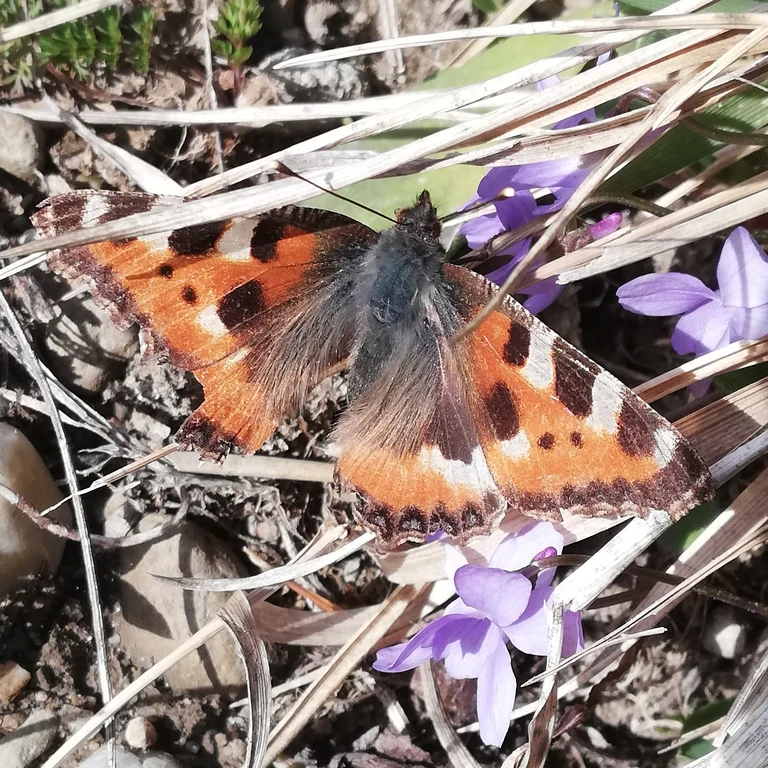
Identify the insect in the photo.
Aglais urticae
